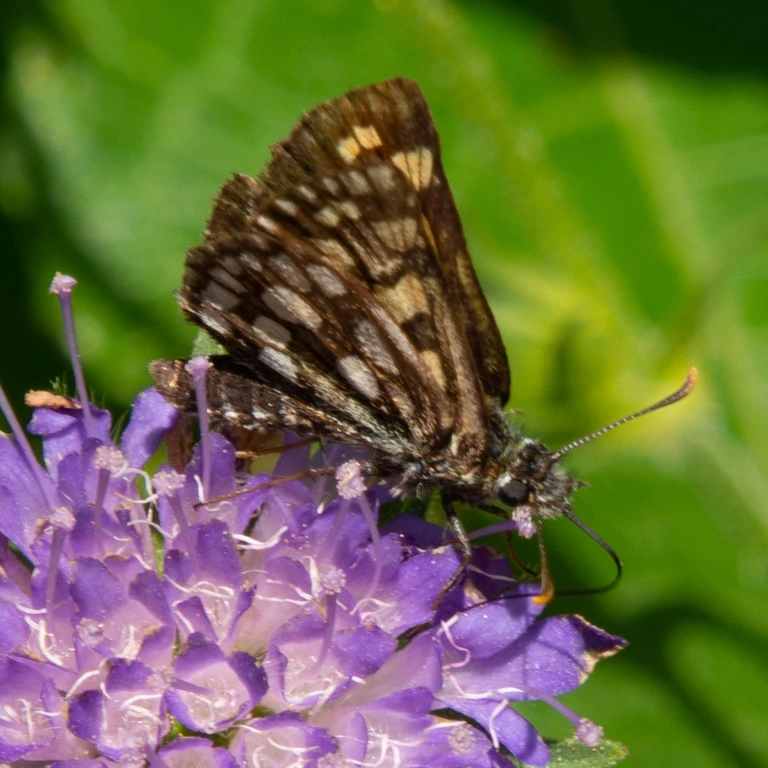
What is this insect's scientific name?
Carterocephalus palaemon
